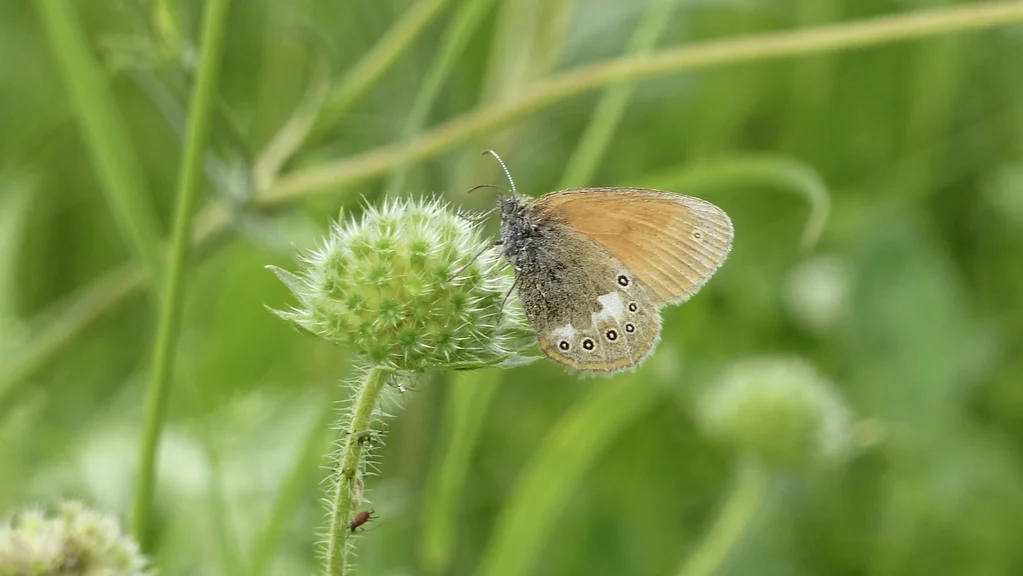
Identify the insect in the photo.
Coenonympha glycerion (also Coenonympha iphis)
